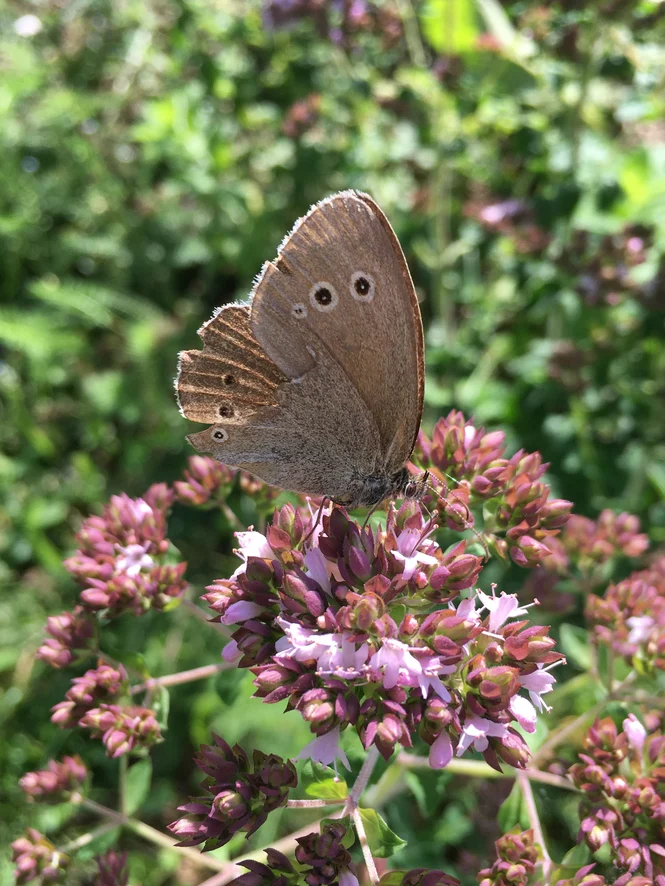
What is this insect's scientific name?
Aphantopus hyperantus
